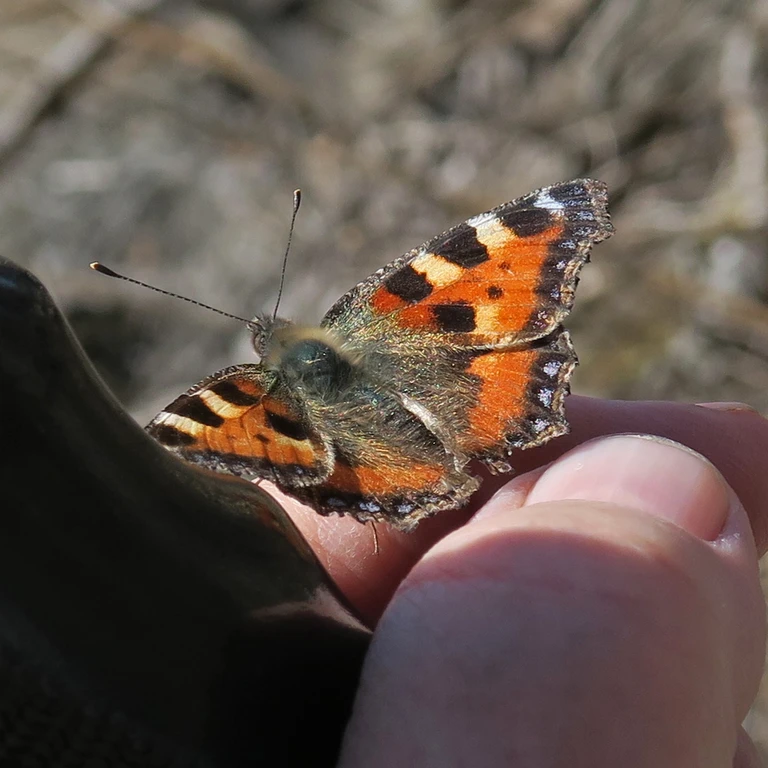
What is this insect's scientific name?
Aglais urticae
